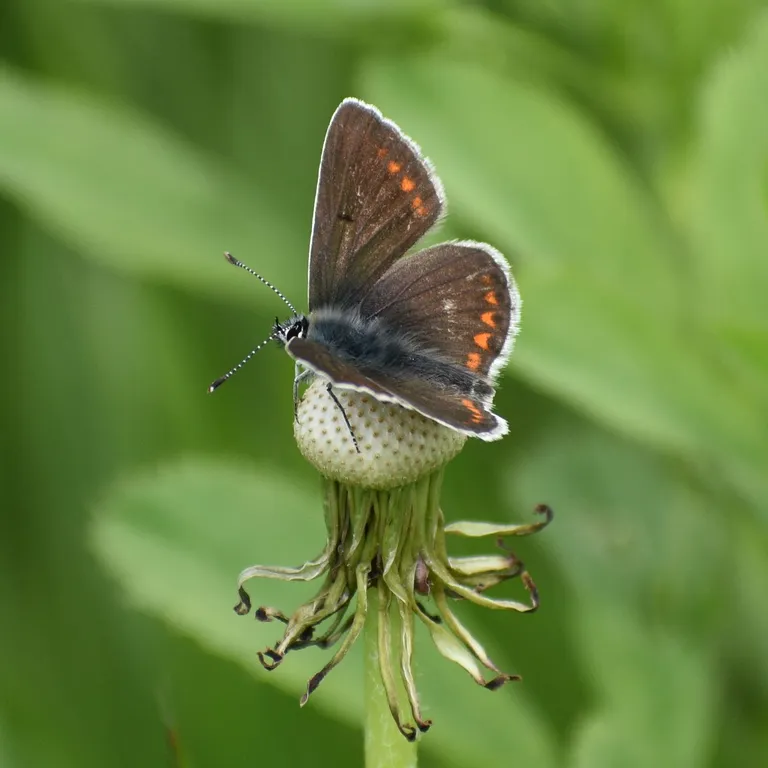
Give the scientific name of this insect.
Aricia agestis/artaxerxes
